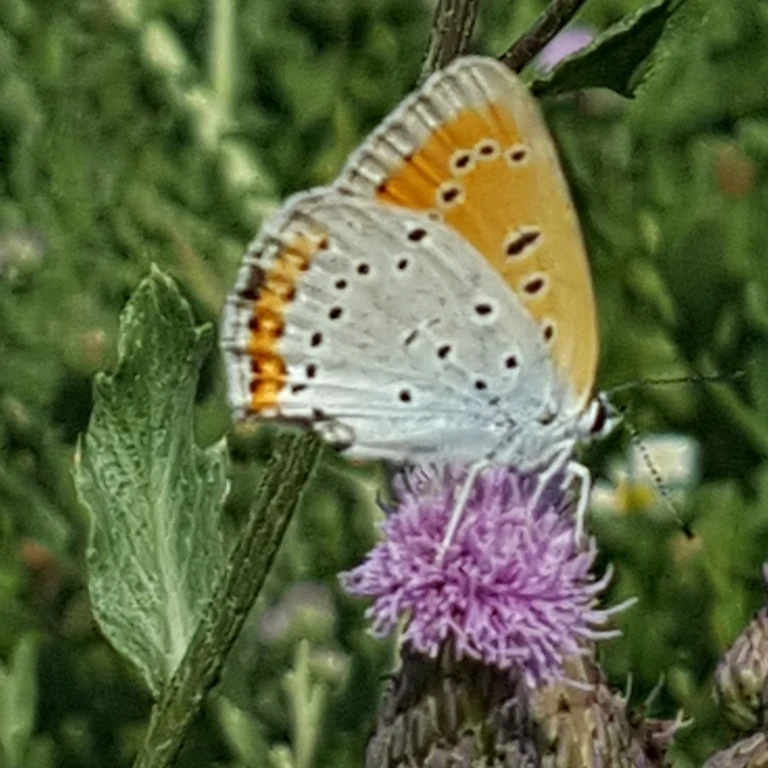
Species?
Lycaena dispar
